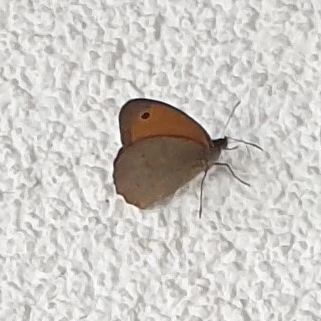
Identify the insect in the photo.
Maniola jurtina
